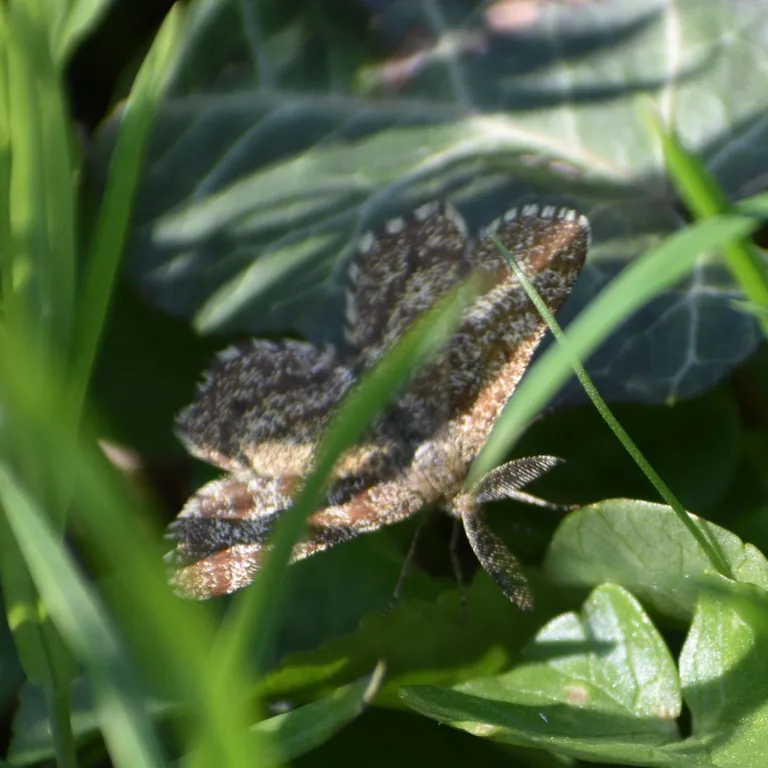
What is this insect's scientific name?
Ematurga atomaria
